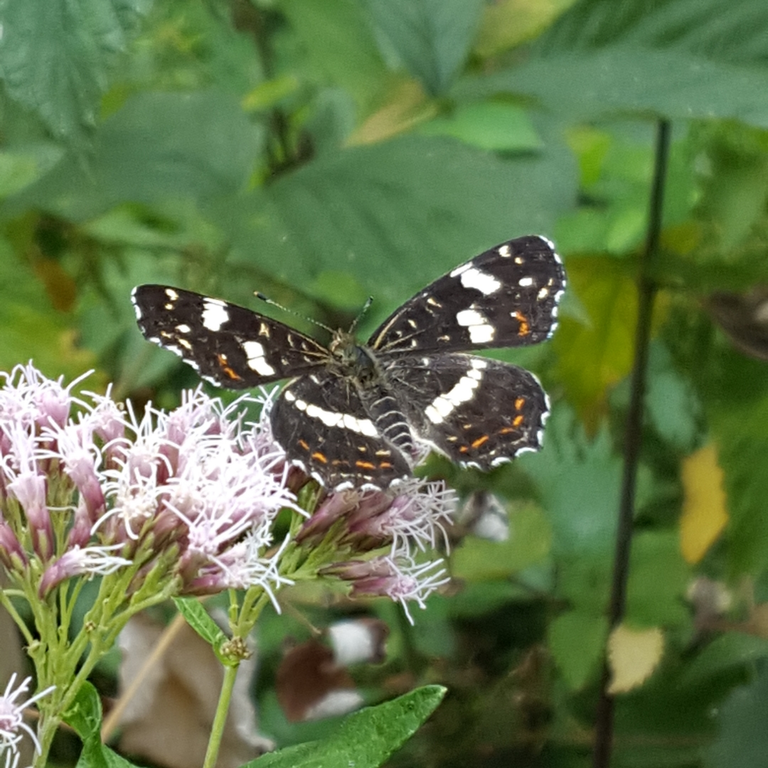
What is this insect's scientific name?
Araschnia levana
